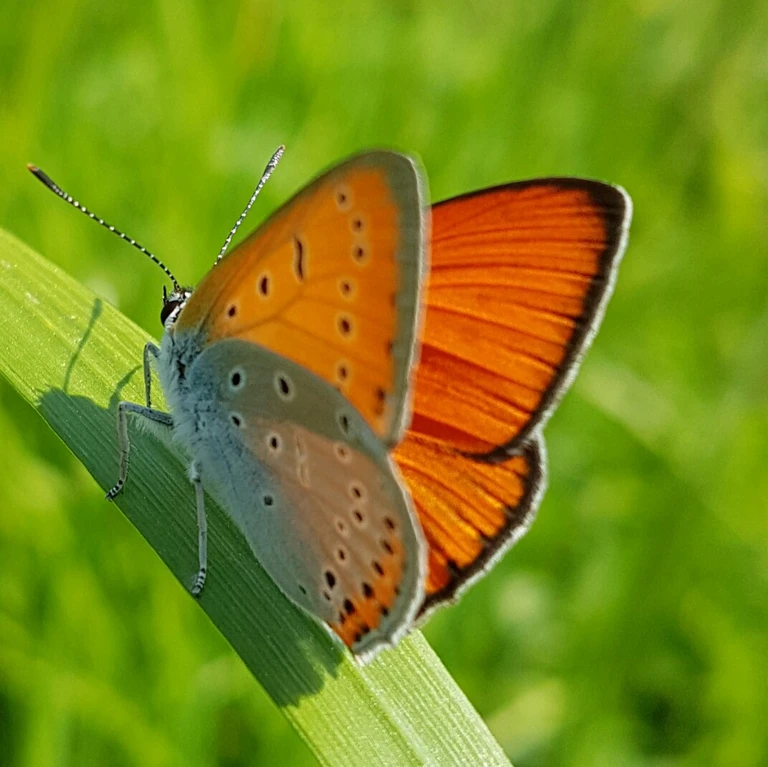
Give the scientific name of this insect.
Lycaena dispar
